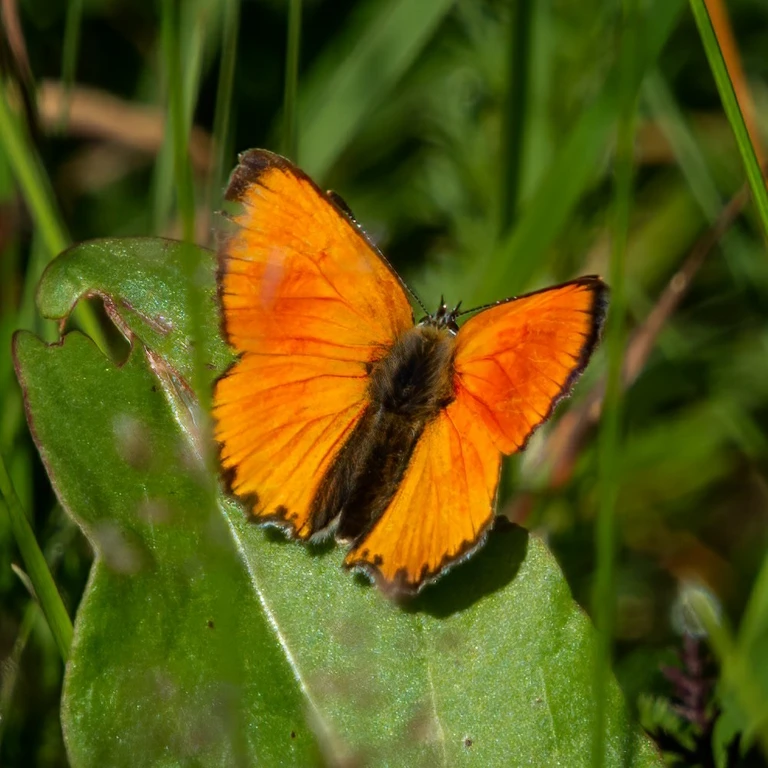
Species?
Lycaena virgaureae
